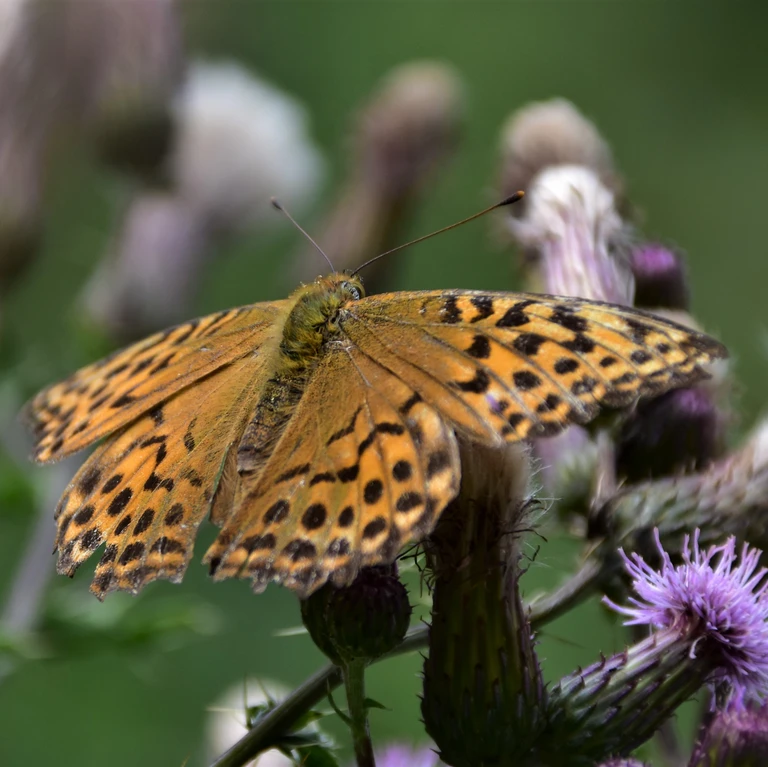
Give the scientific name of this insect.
Argynnis paphia
